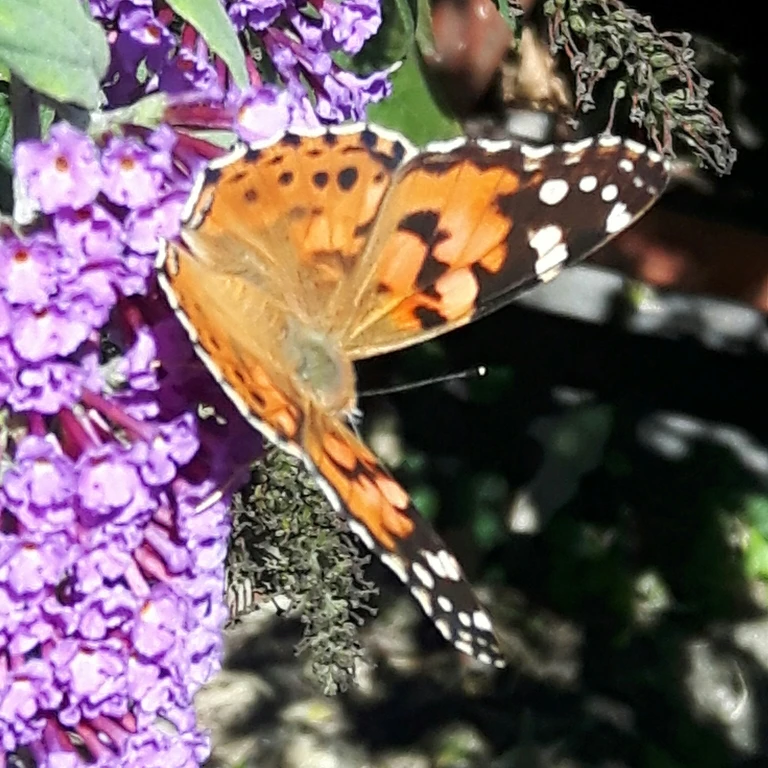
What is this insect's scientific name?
Vanessa cardui
